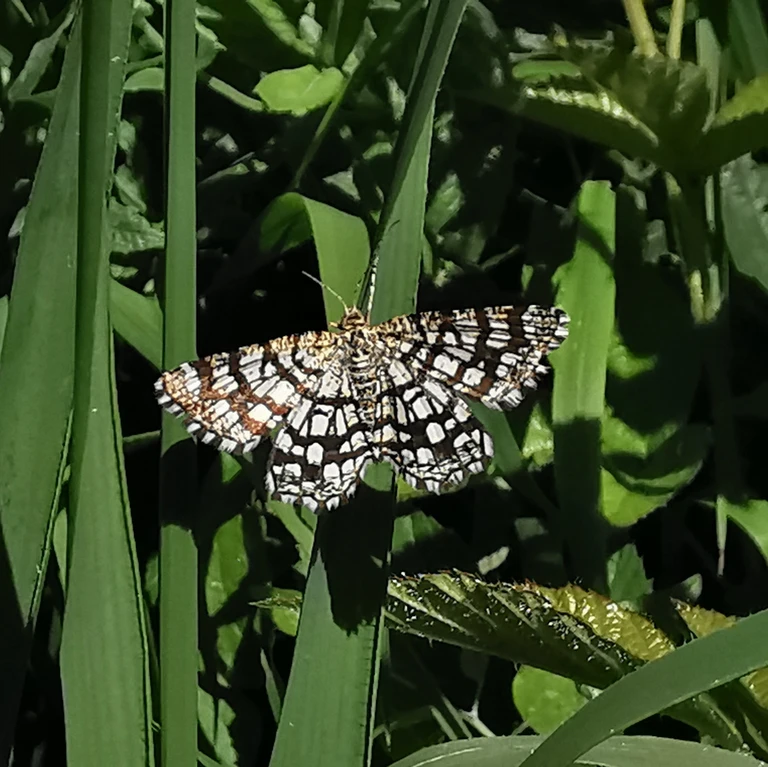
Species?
Chiasmia clathrata
